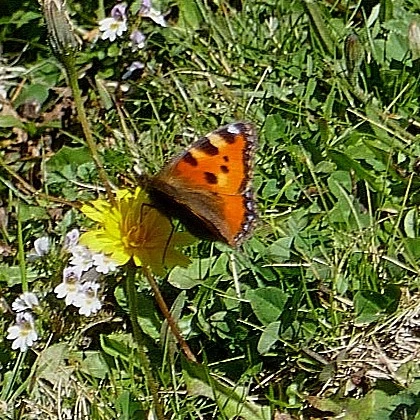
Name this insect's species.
Aglais urticae
